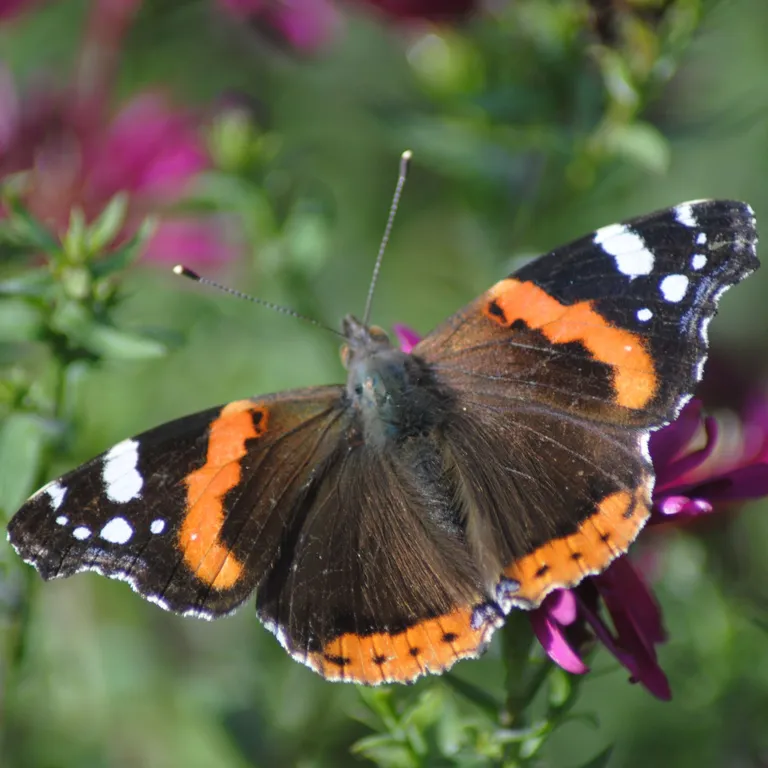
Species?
Vanessa atalanta
